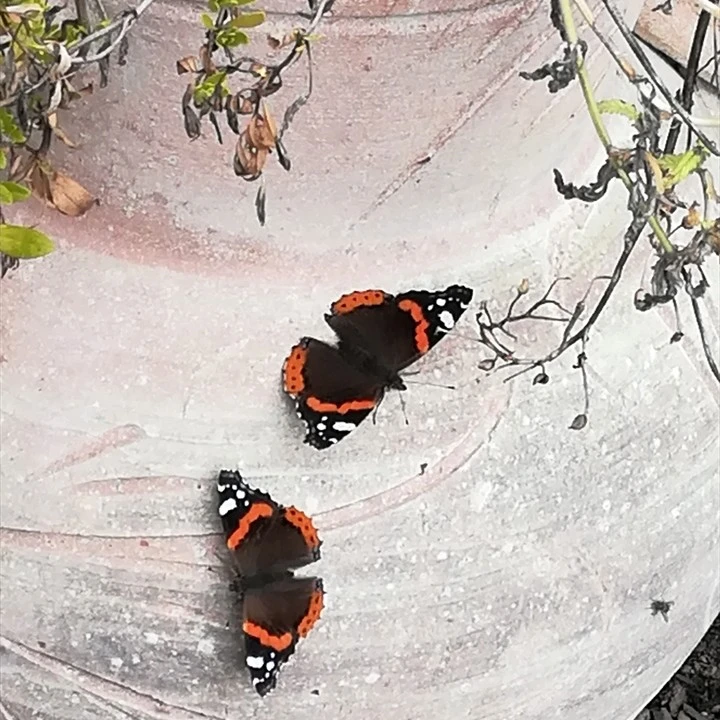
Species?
Vanessa atalanta
